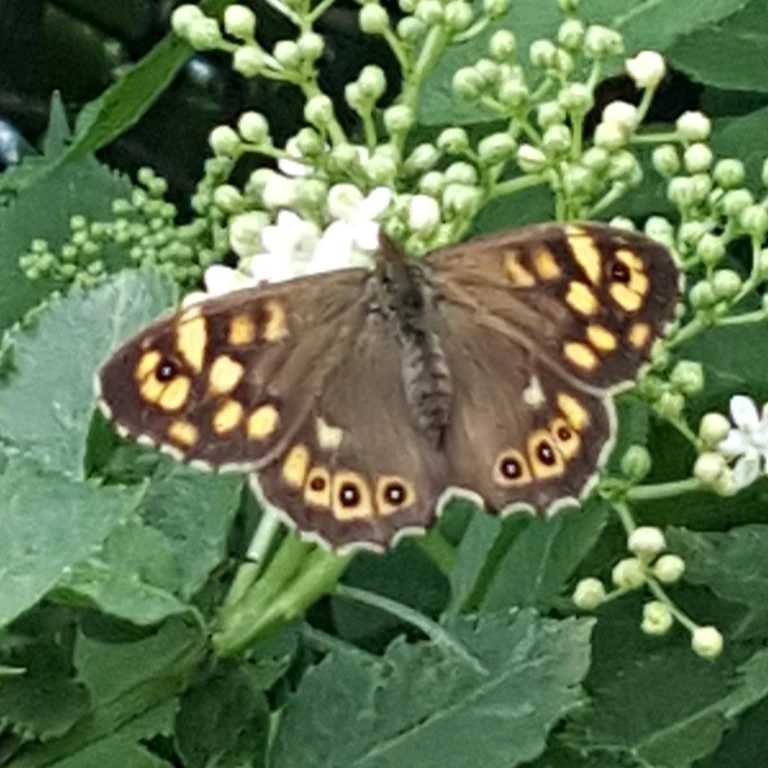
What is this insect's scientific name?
Pararge aegeria
